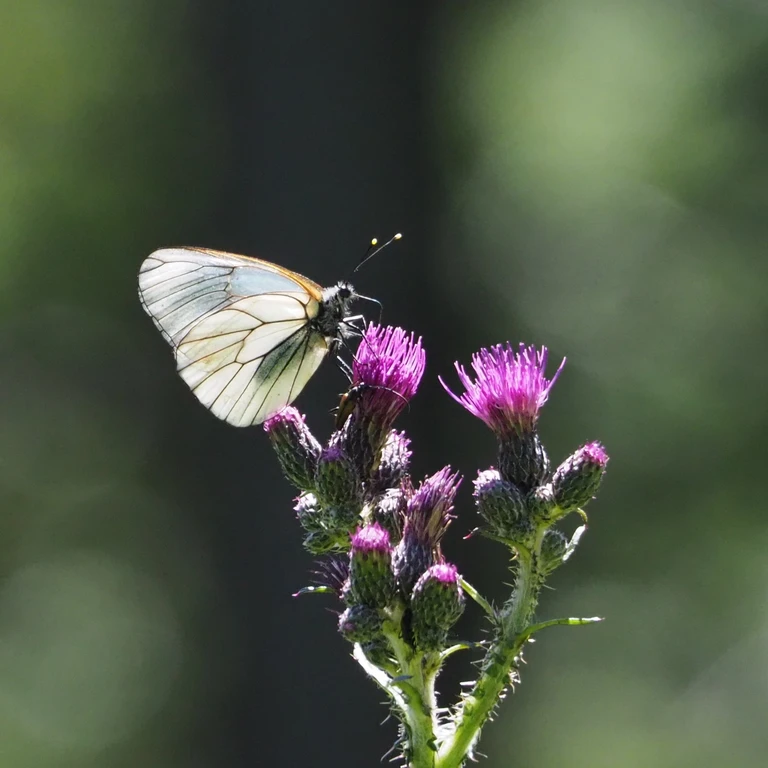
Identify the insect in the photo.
Aporia crataegi
